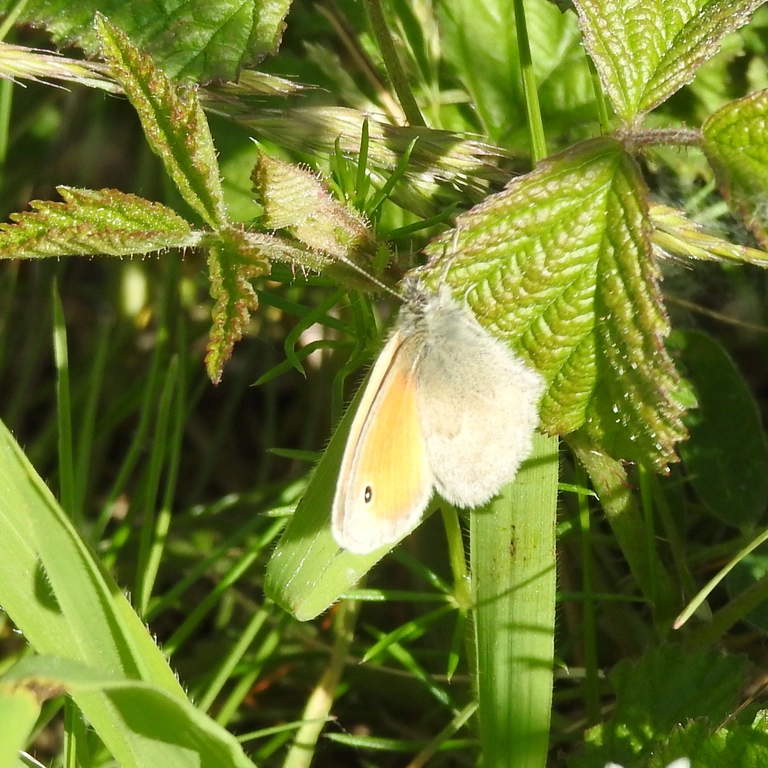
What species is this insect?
Coenonympha pamphilus
